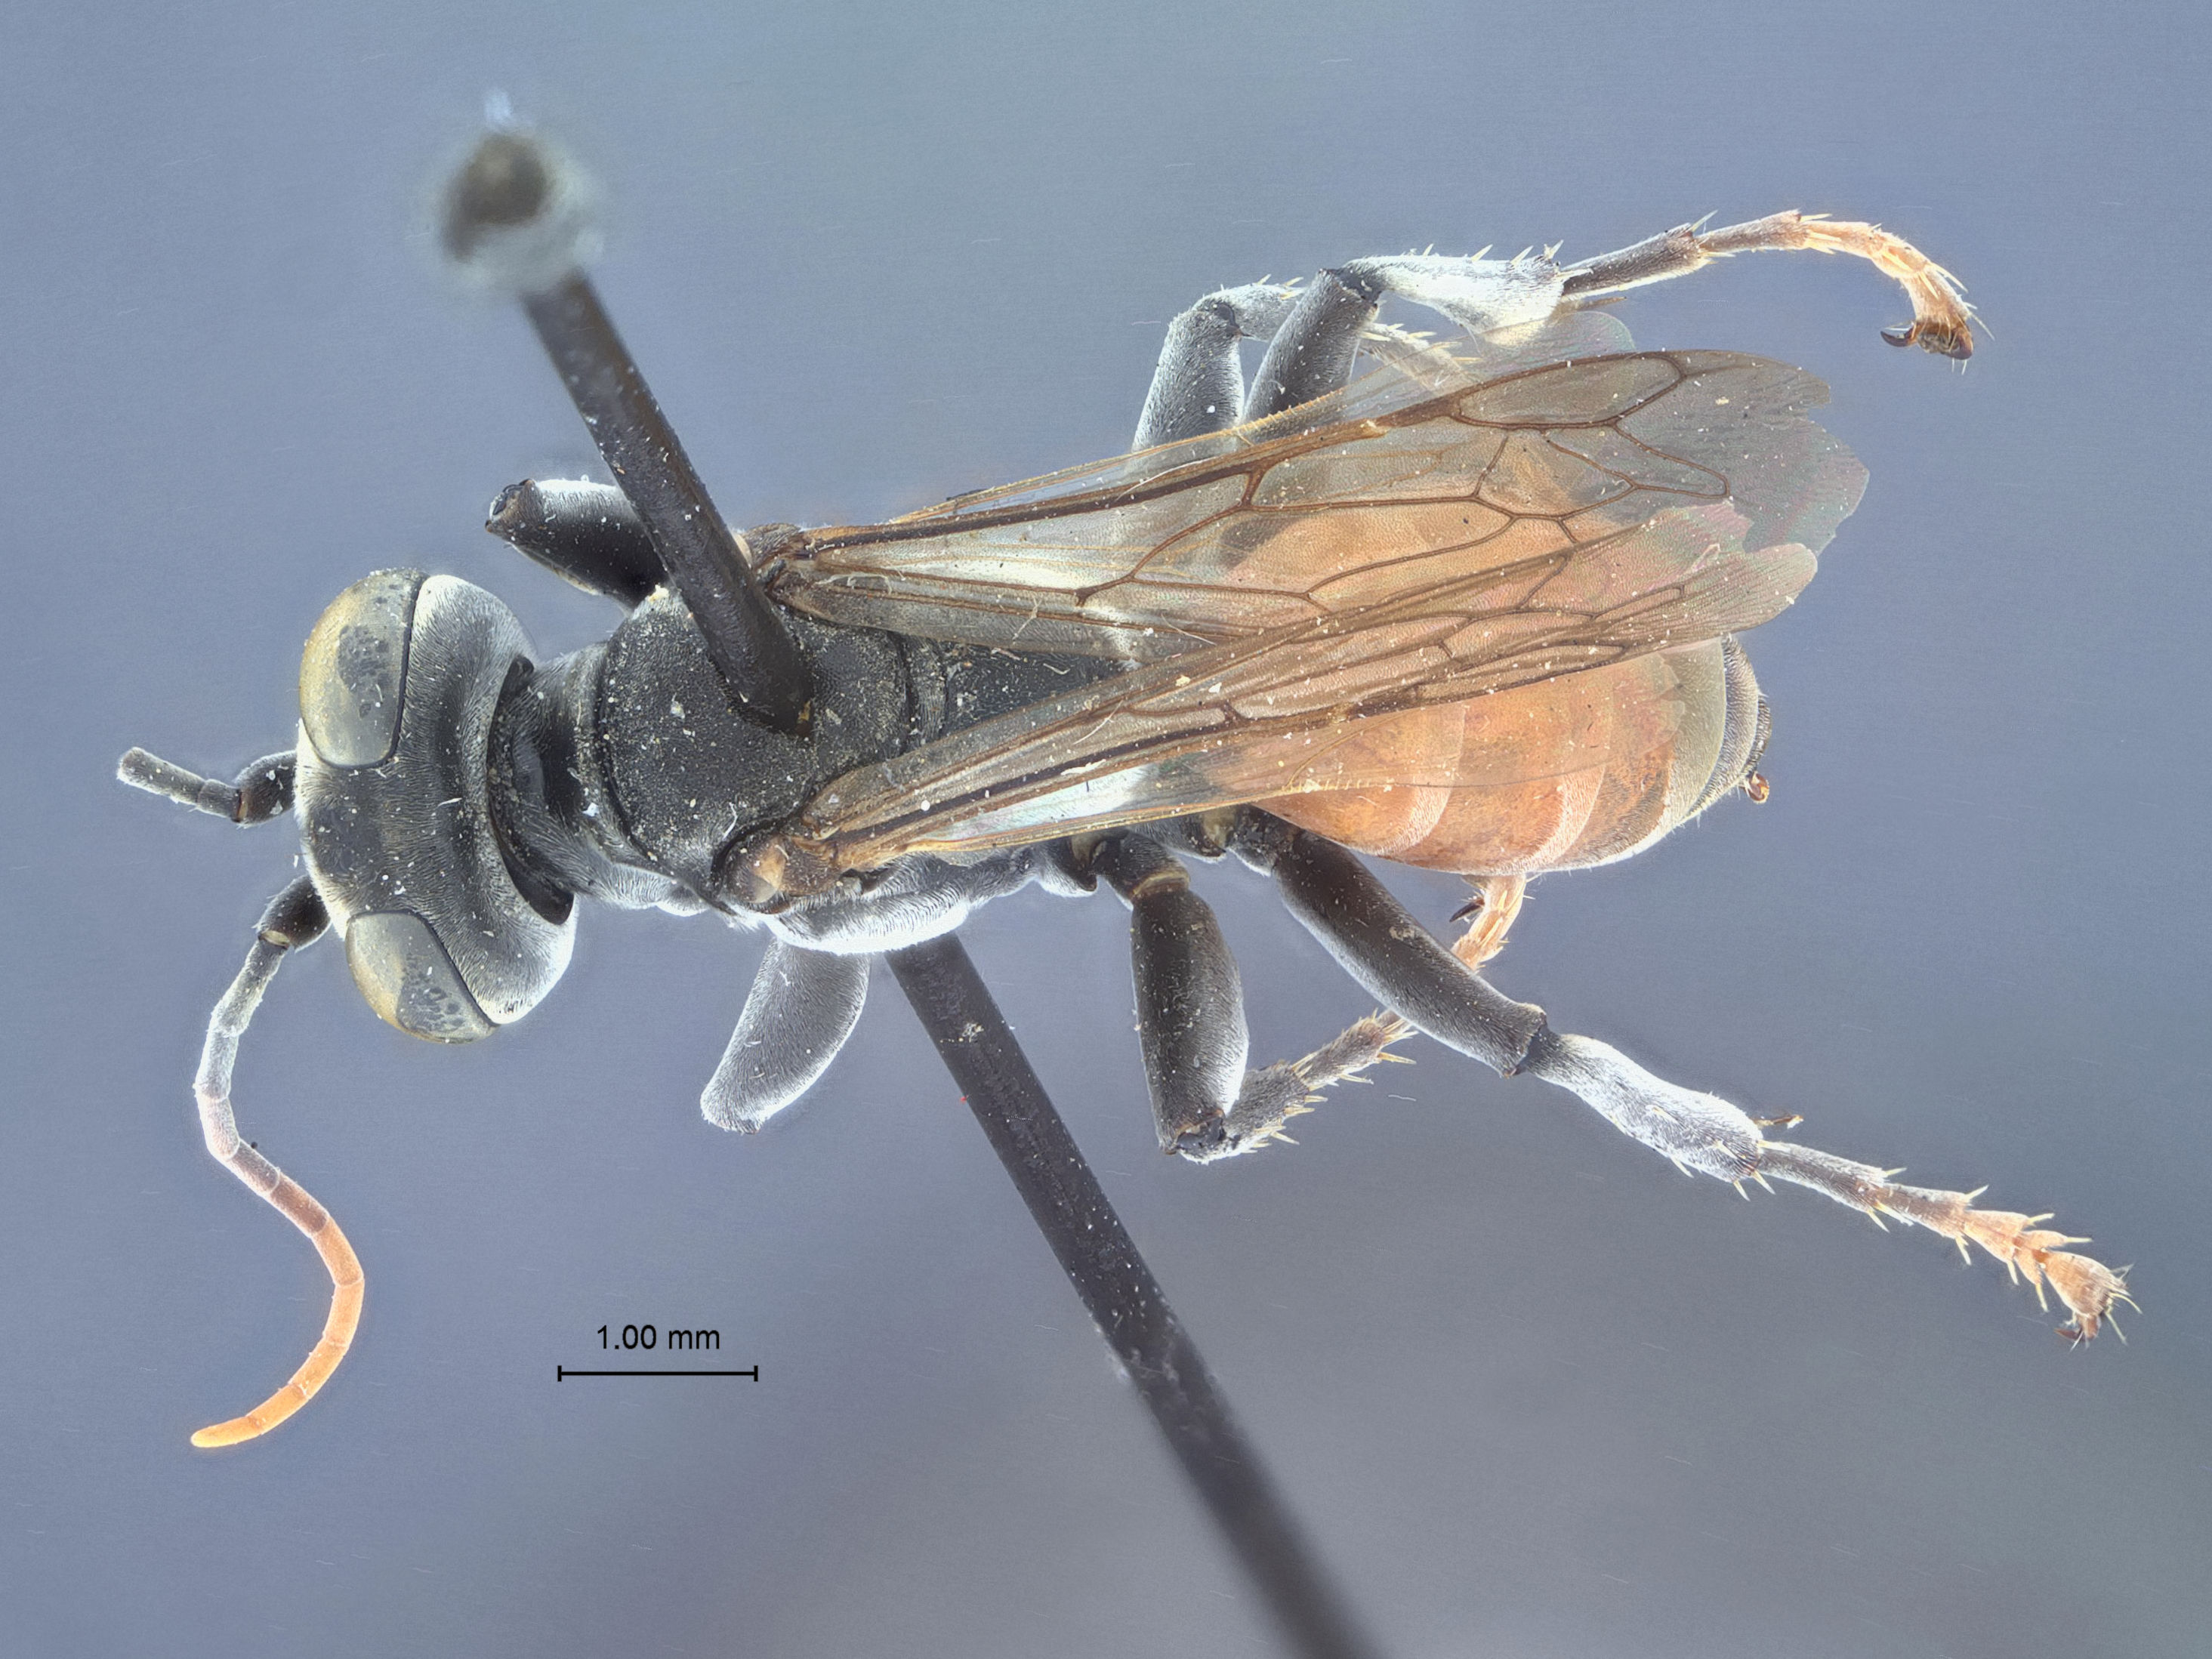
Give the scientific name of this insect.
Tachysphex tarsatus
